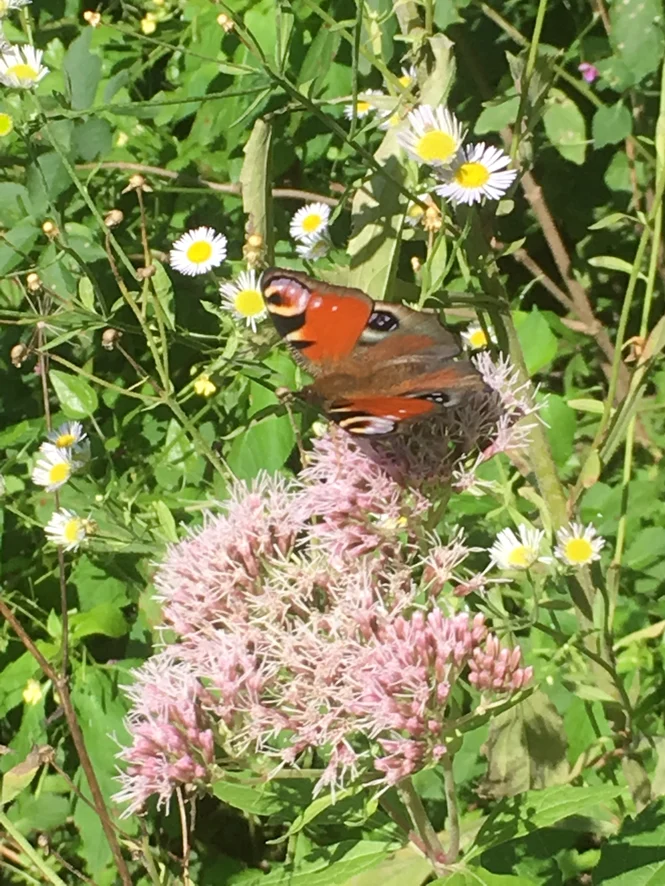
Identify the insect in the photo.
Aglais io
